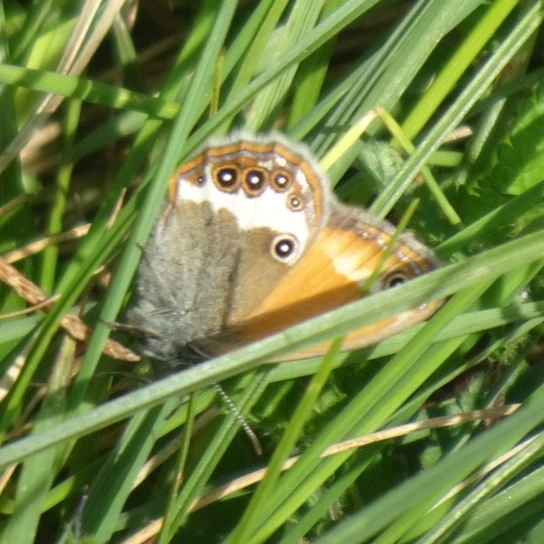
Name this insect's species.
Coenonympha arcania
